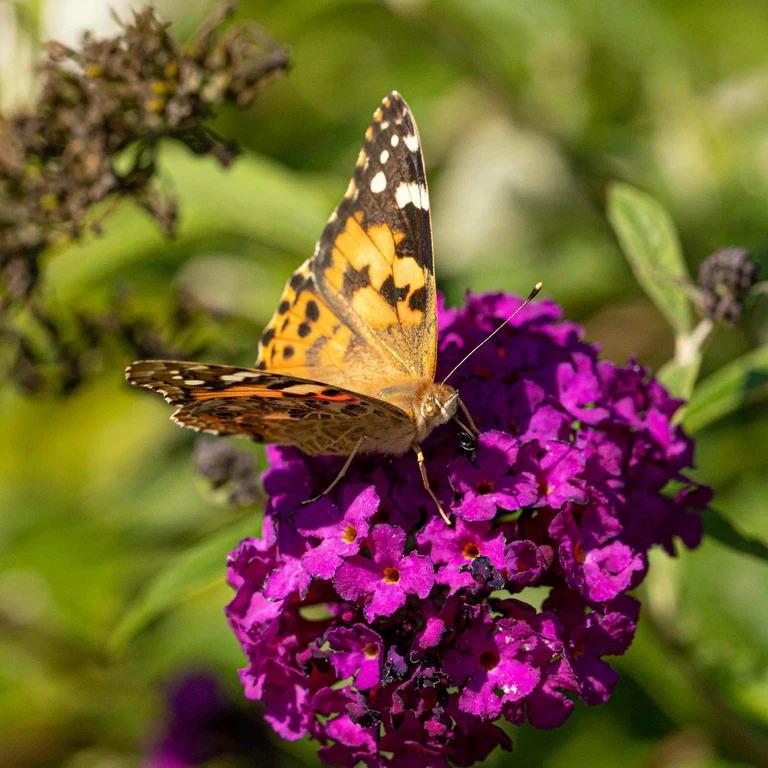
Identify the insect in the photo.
Vanessa cardui
